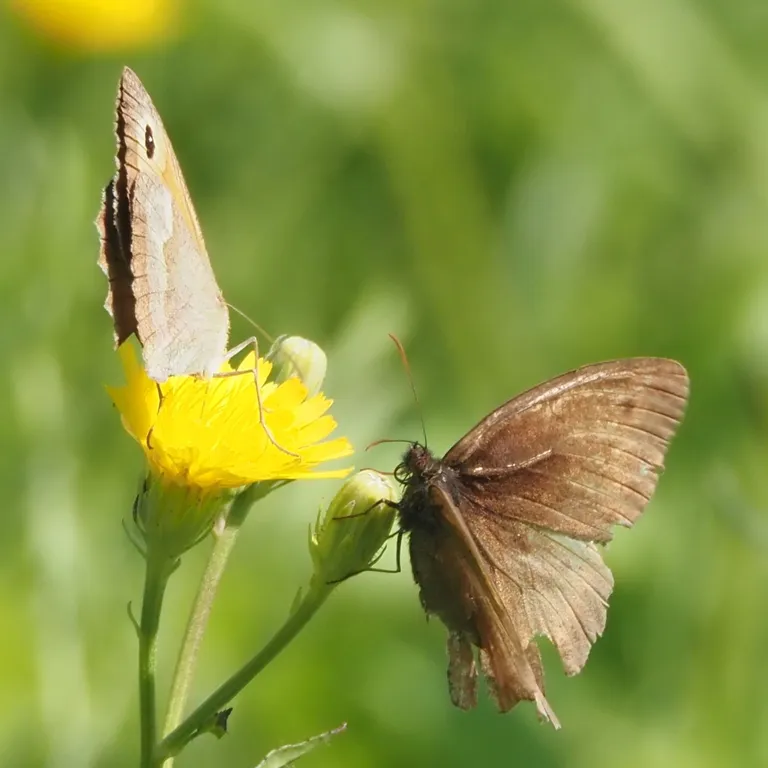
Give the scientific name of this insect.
Maniola jurtina
